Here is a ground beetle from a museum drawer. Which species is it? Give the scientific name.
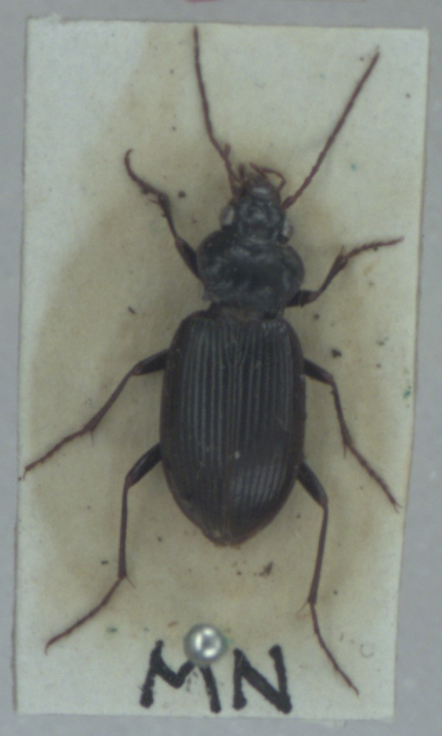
Nebria brevicollis
